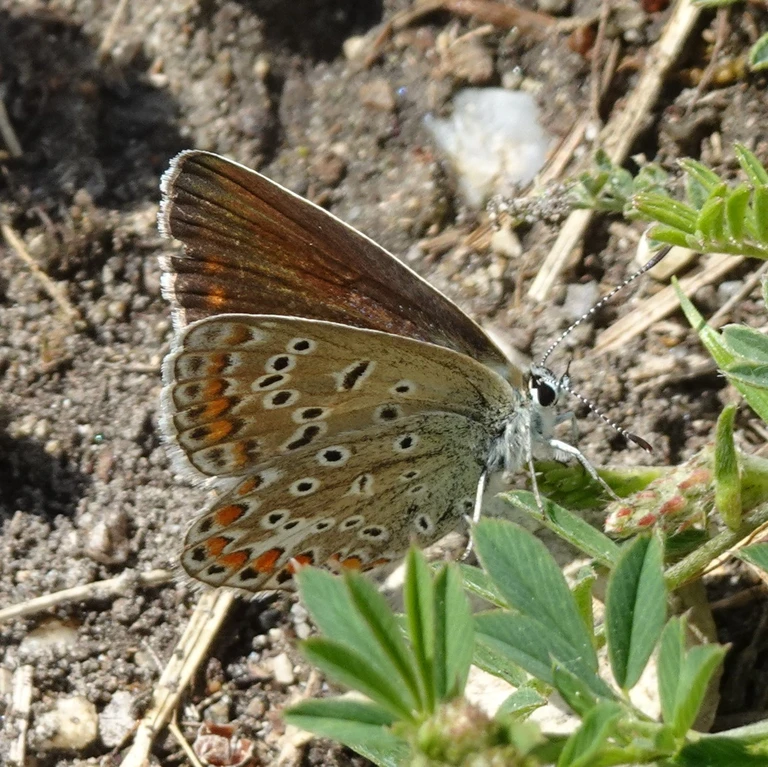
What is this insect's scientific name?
Polyommatus icarus
